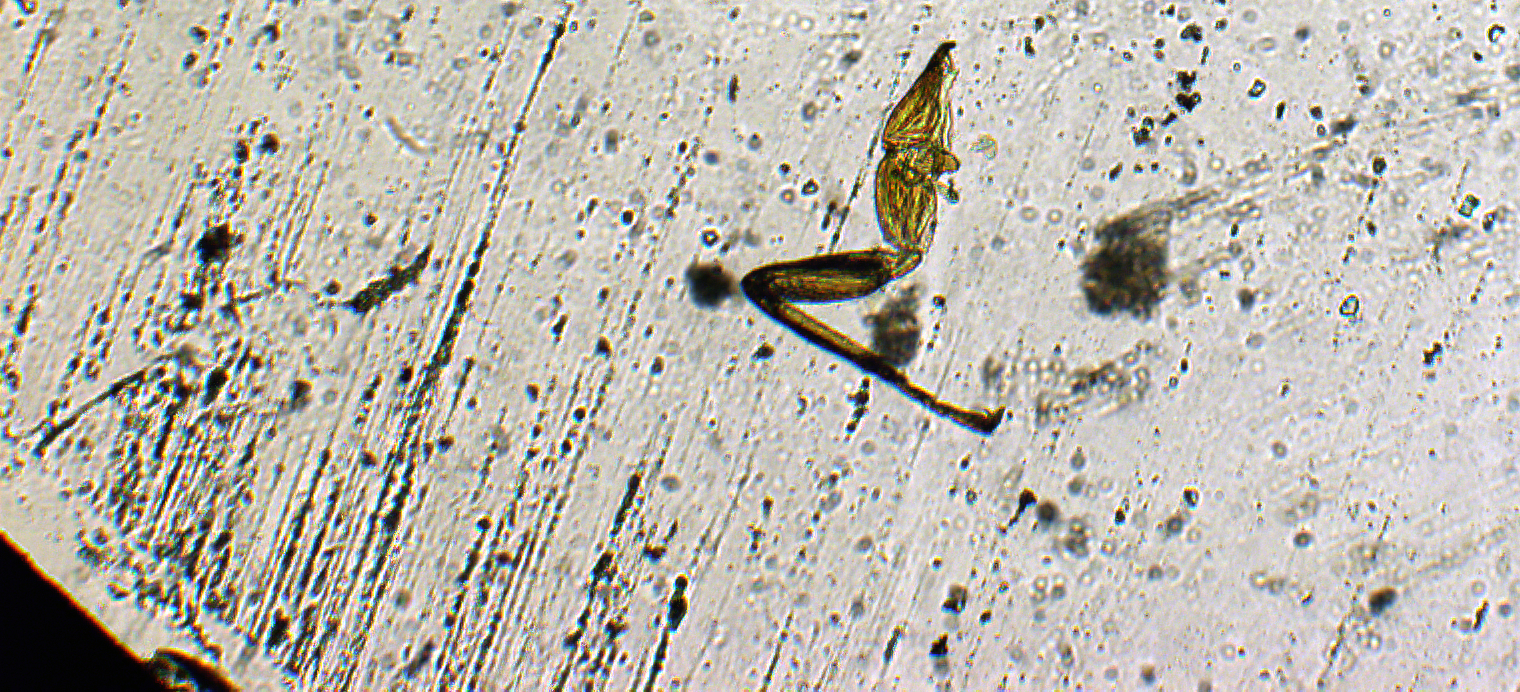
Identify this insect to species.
Tetrastichus malabarensis
